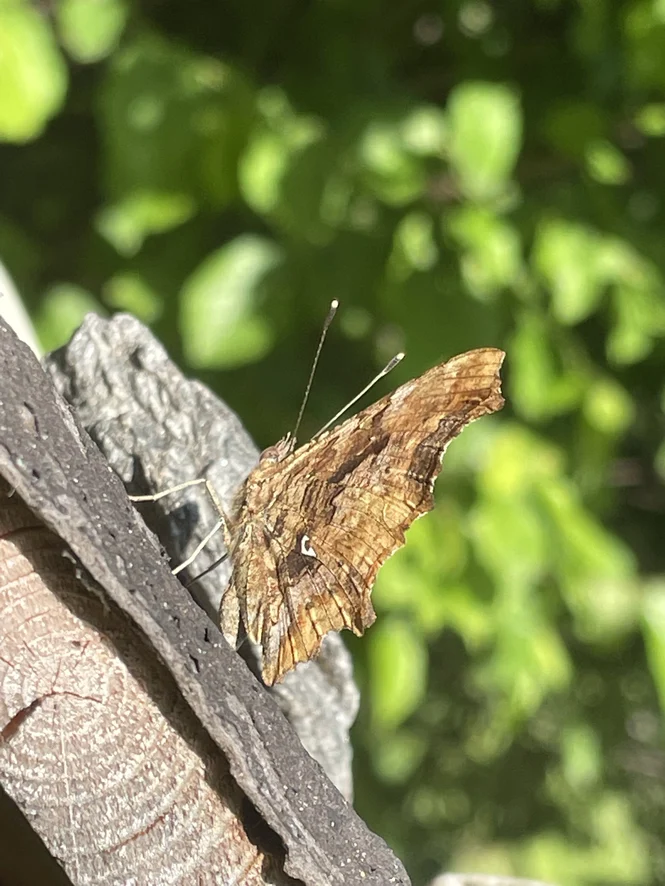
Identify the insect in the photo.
Polygonia c-album
